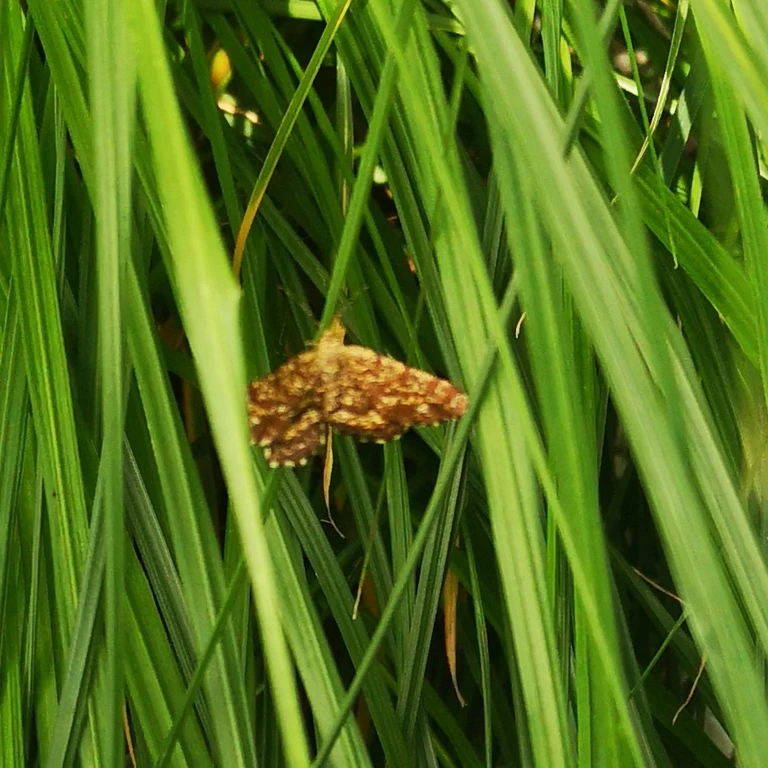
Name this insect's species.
Ematurga atomaria
